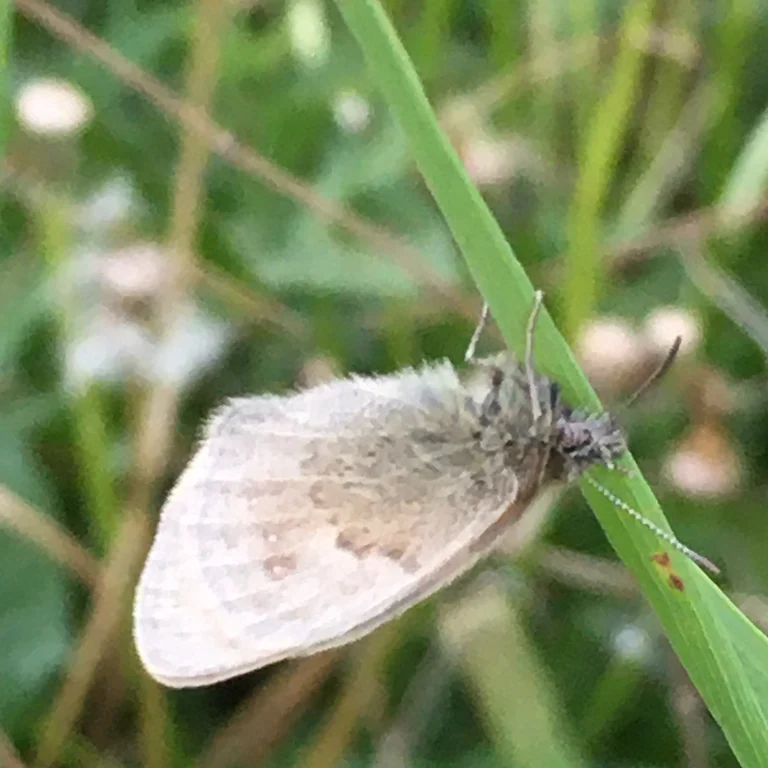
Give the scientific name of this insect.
Coenonympha pamphilus
